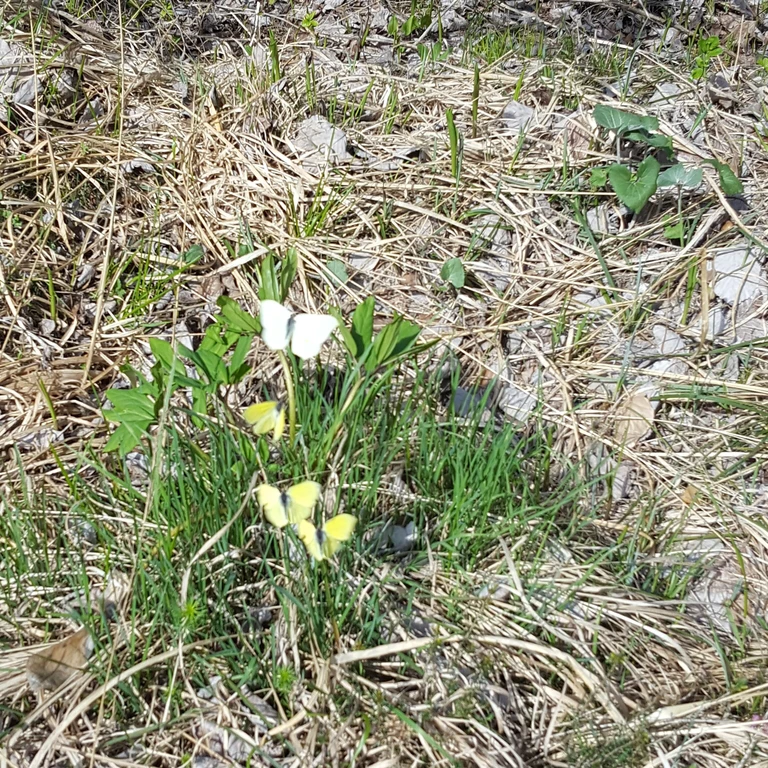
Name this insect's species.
Gonepteryx rhamni
